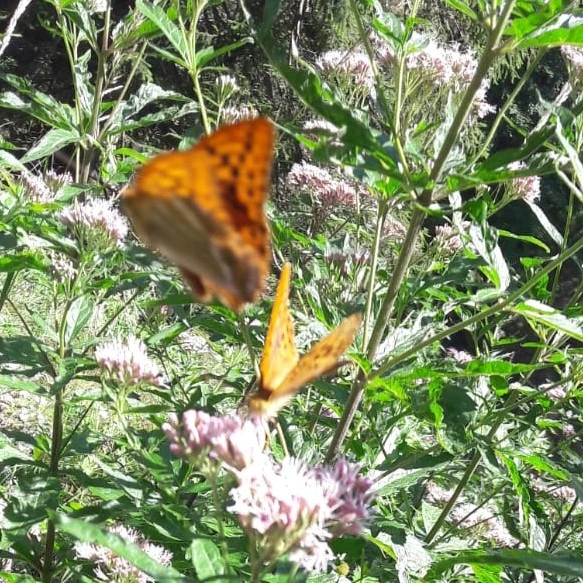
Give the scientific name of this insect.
Argynnis paphia
